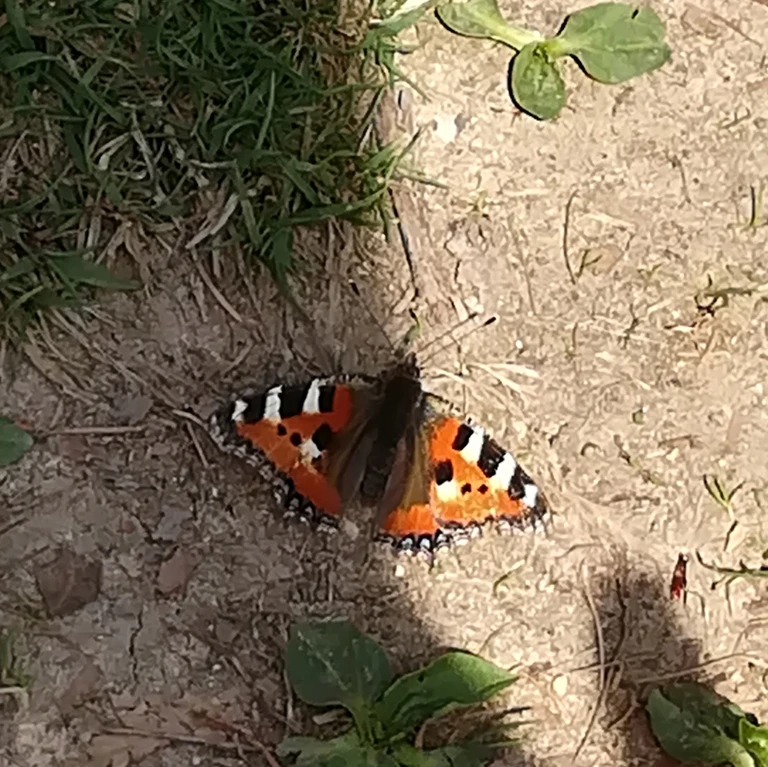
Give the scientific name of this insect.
Aglais urticae
